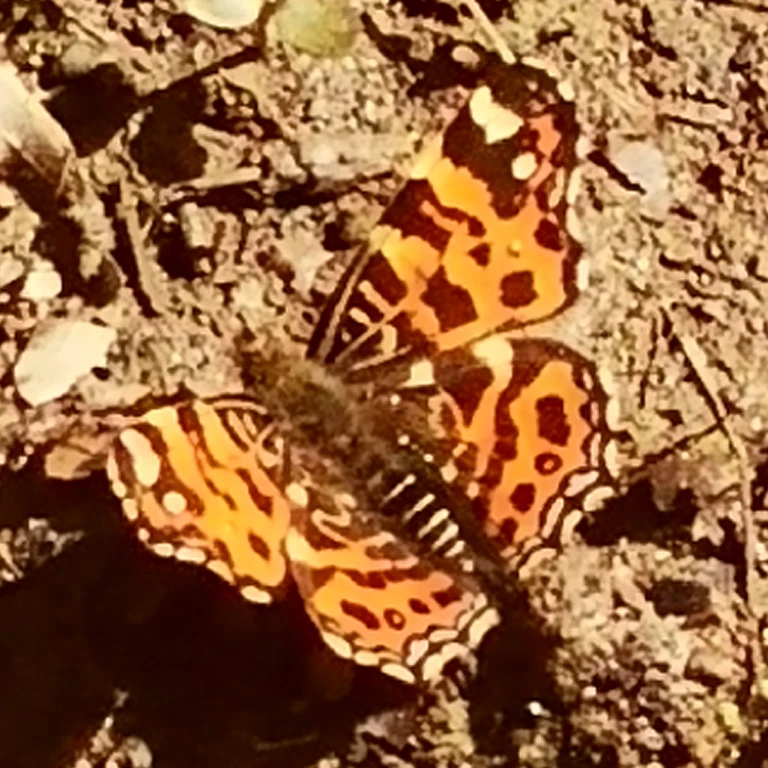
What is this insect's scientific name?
Araschnia levana
